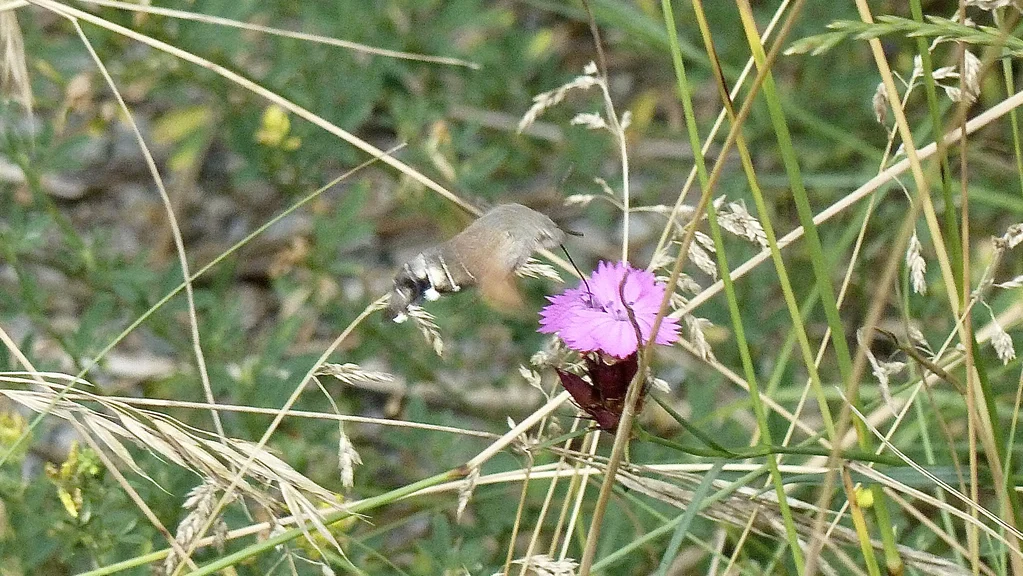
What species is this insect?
Macroglossum stellatarum
